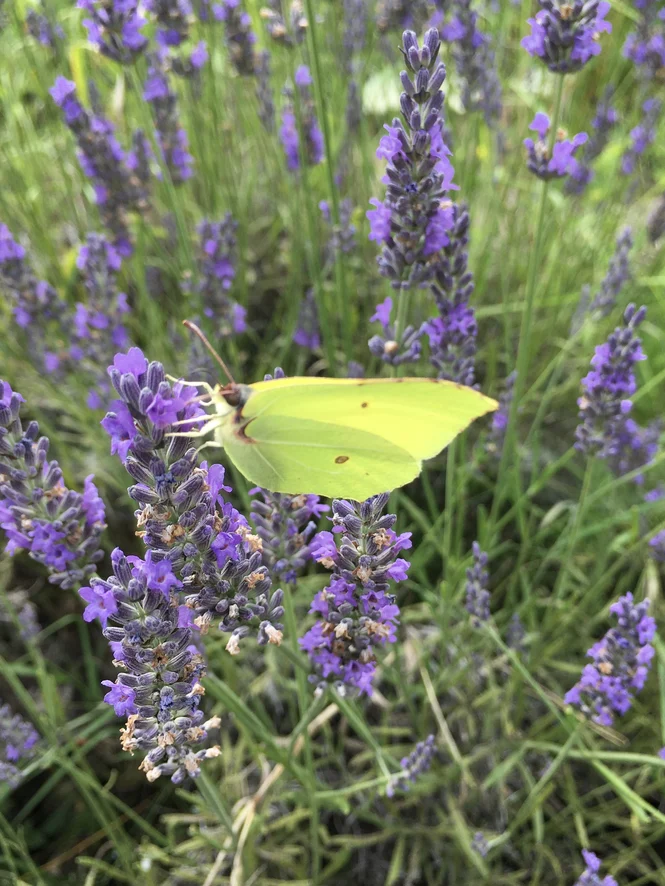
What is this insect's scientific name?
Gonepteryx rhamni
